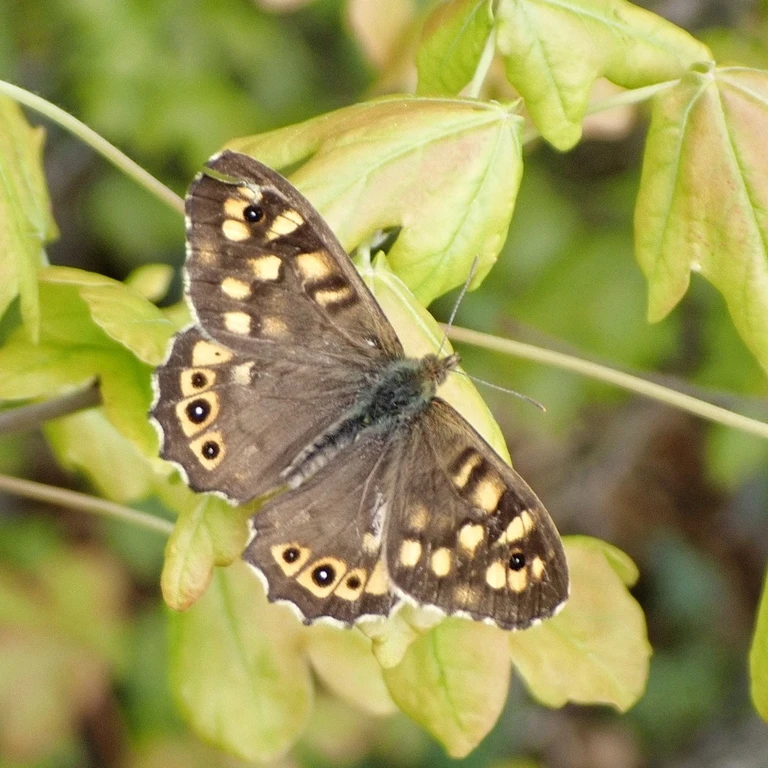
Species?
Pararge aegeria
